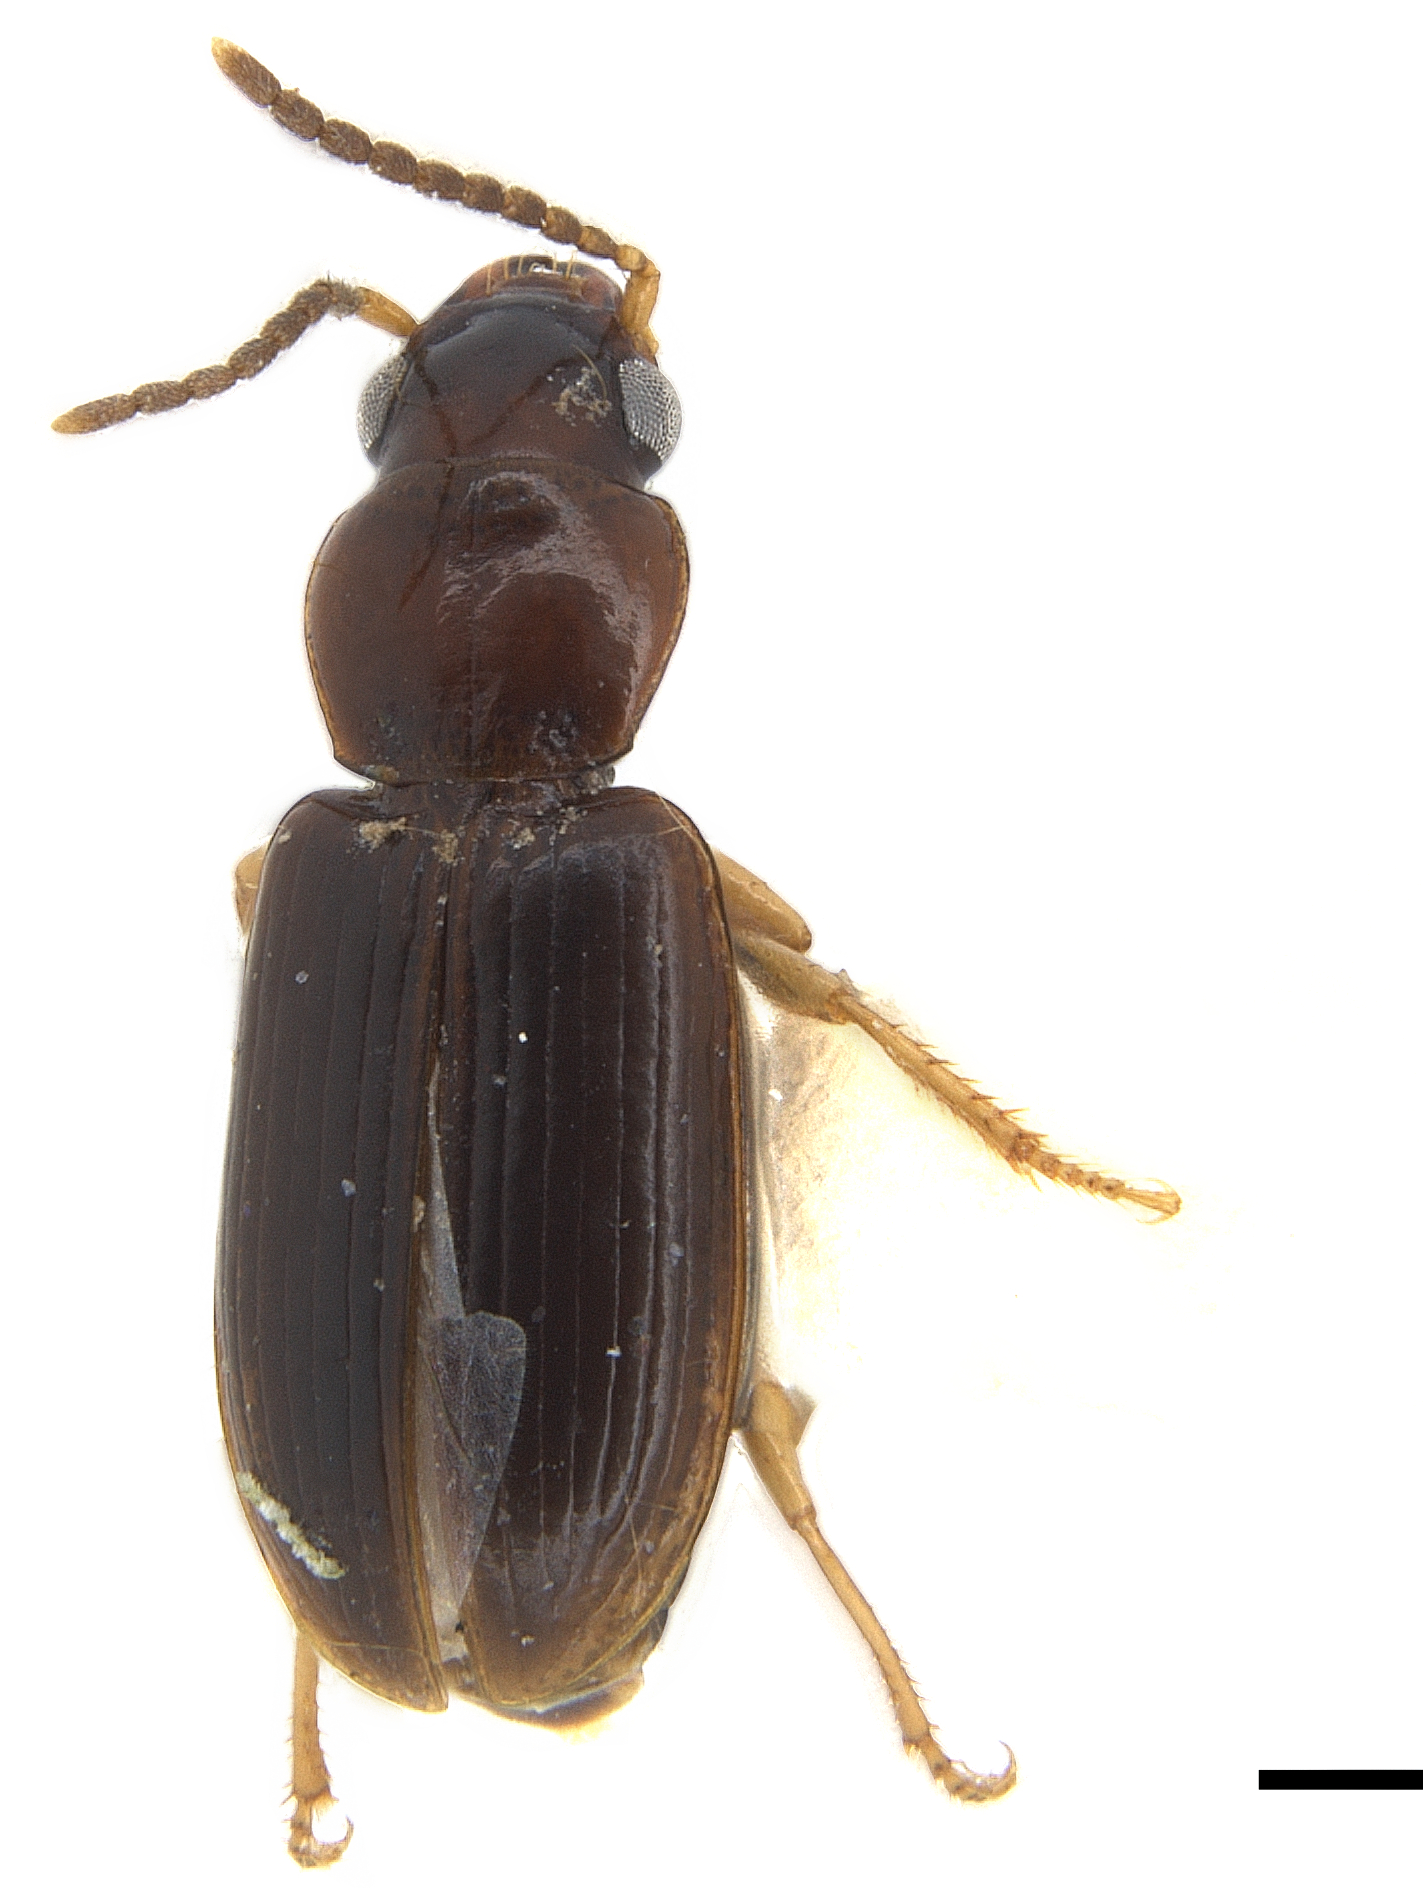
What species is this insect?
Bradycellus tantillus
